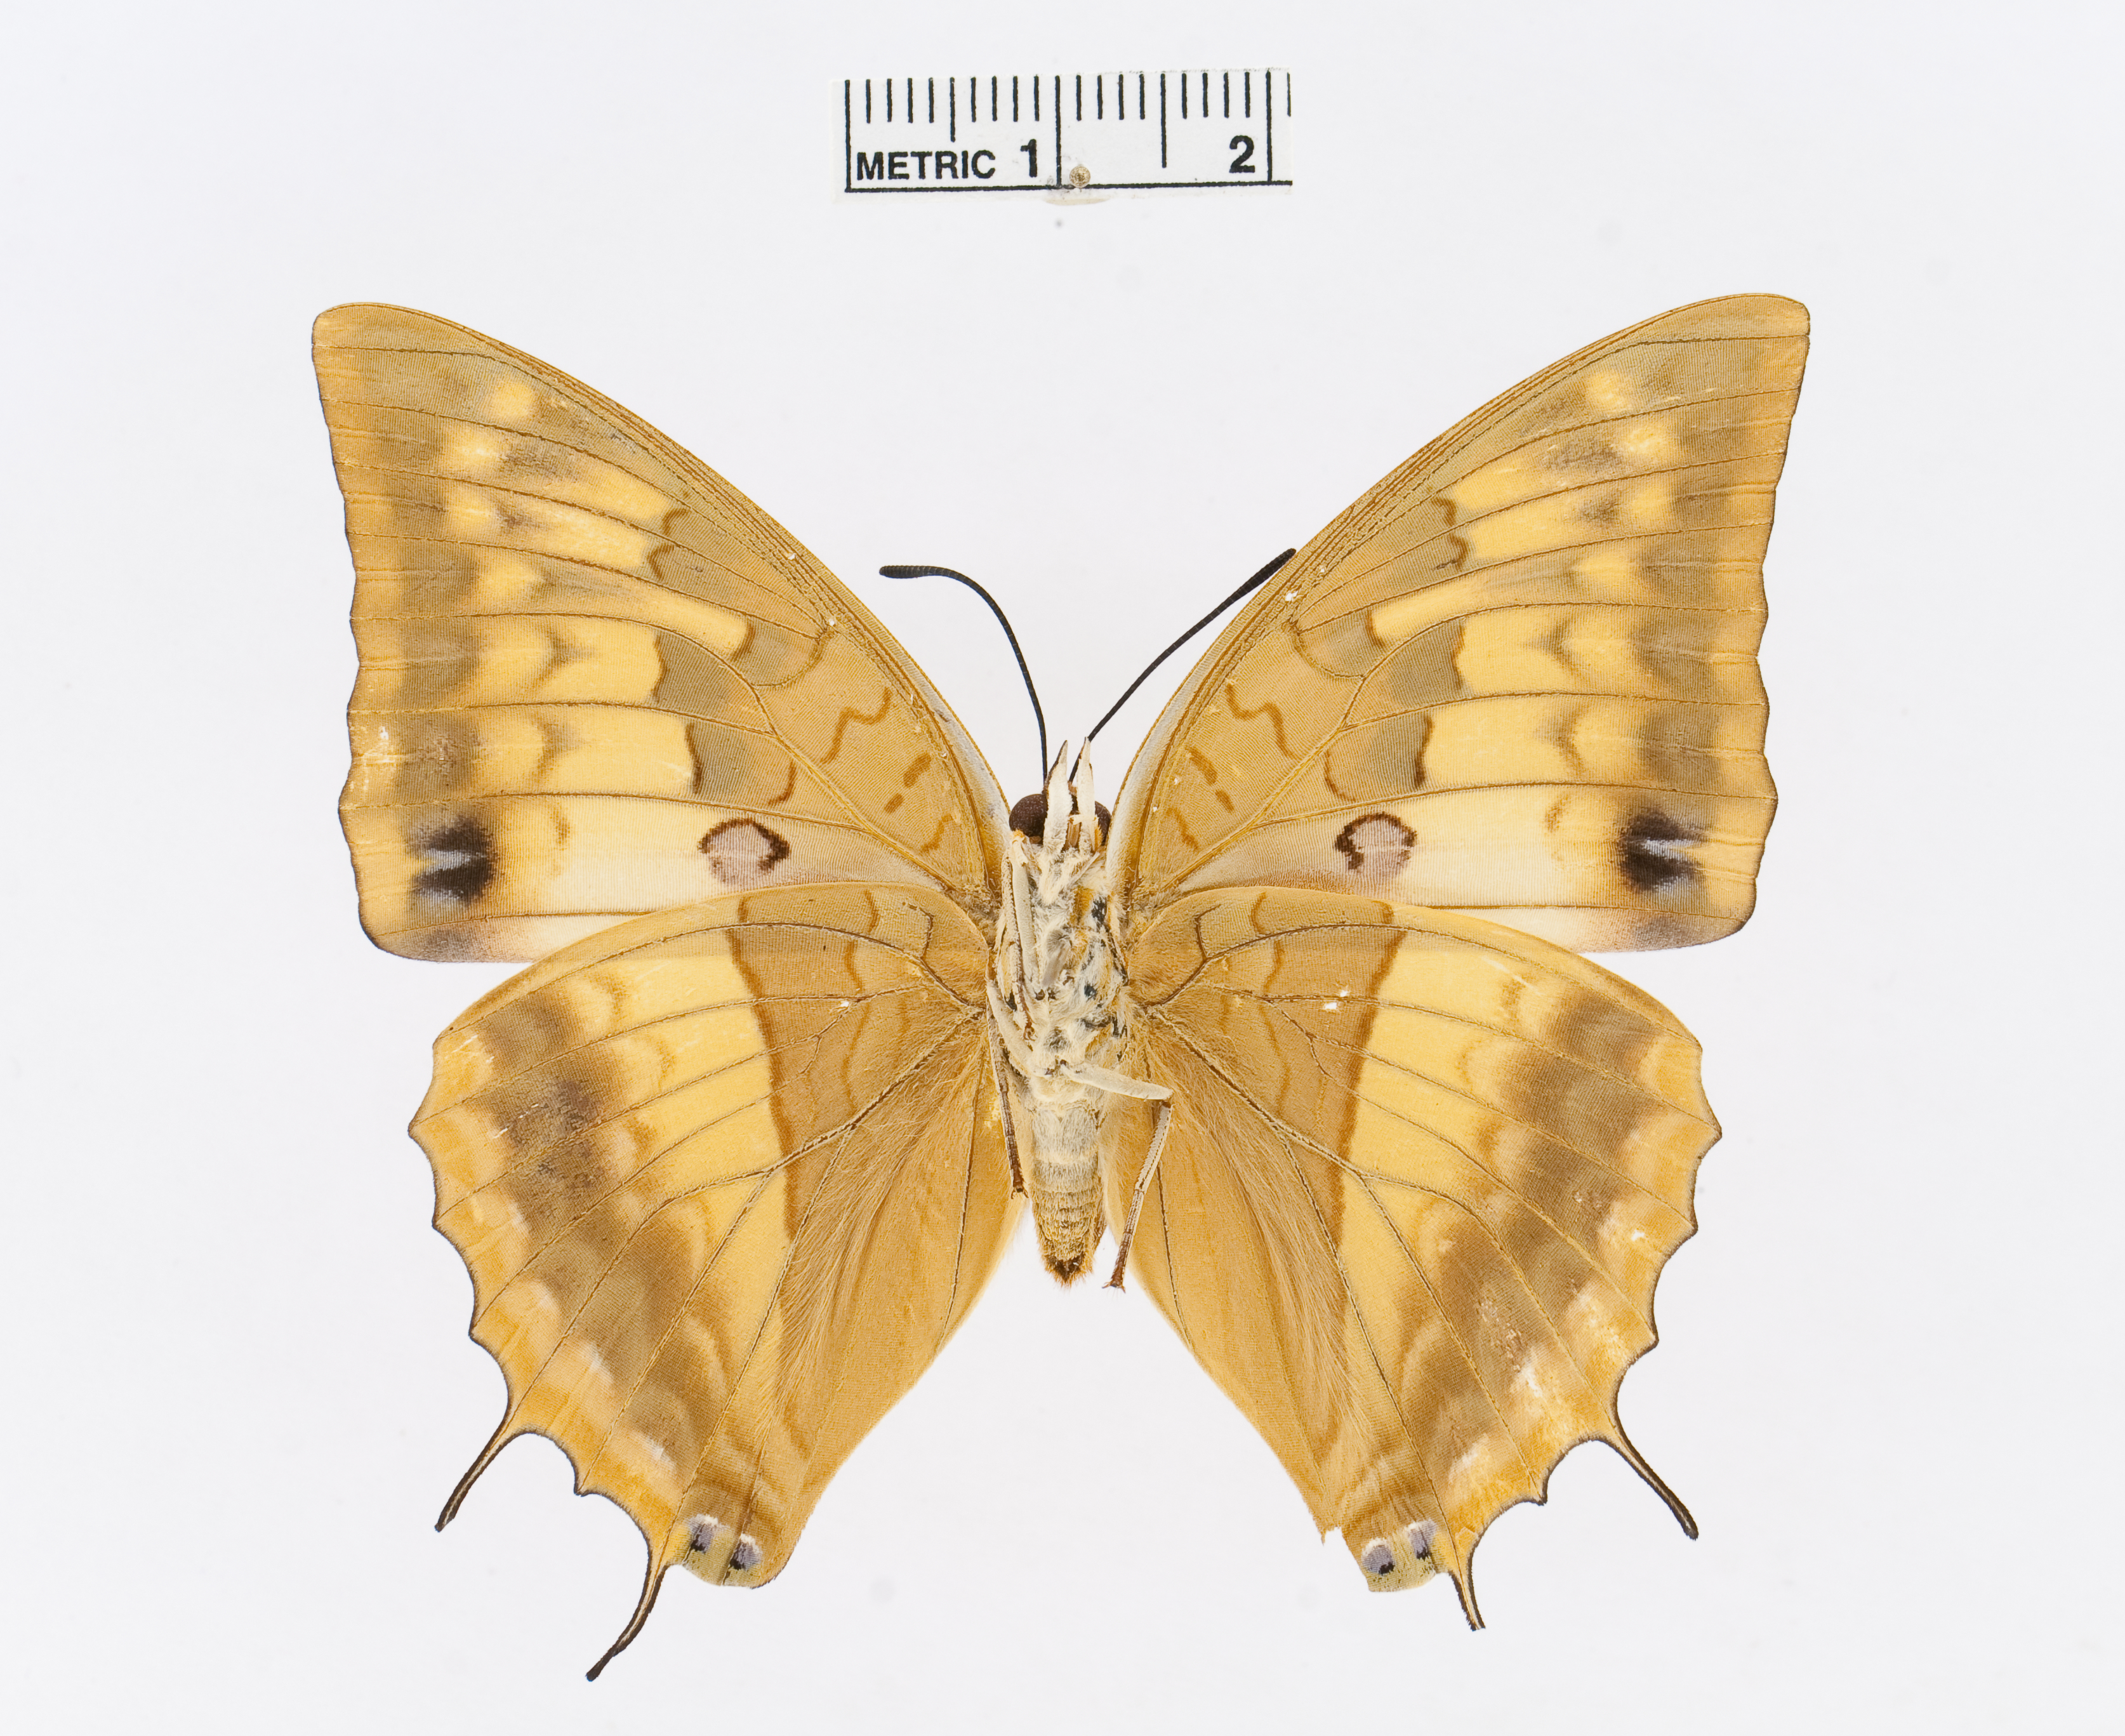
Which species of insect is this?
Charaxes macclounii
